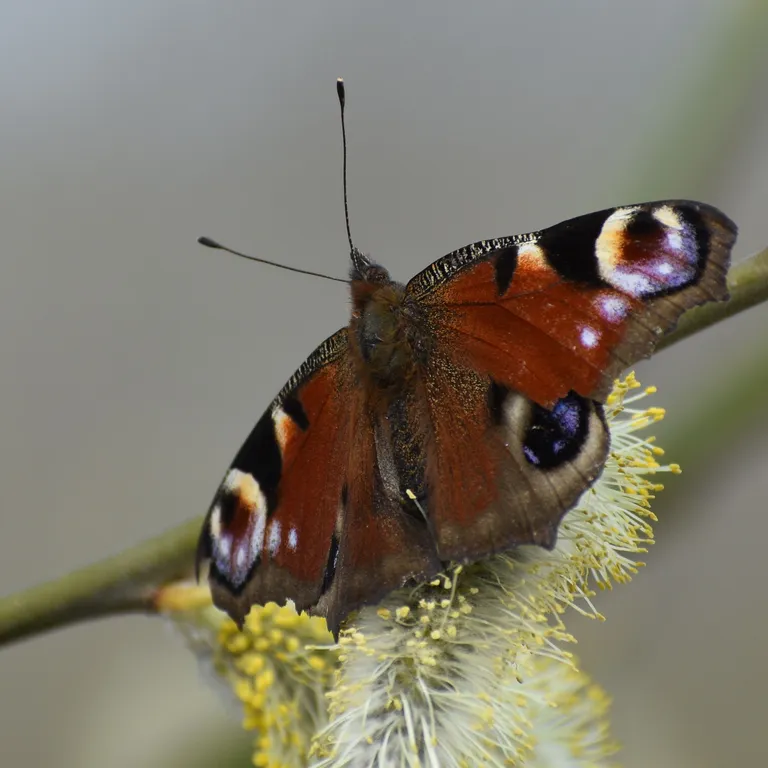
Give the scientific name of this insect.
Aglais io
